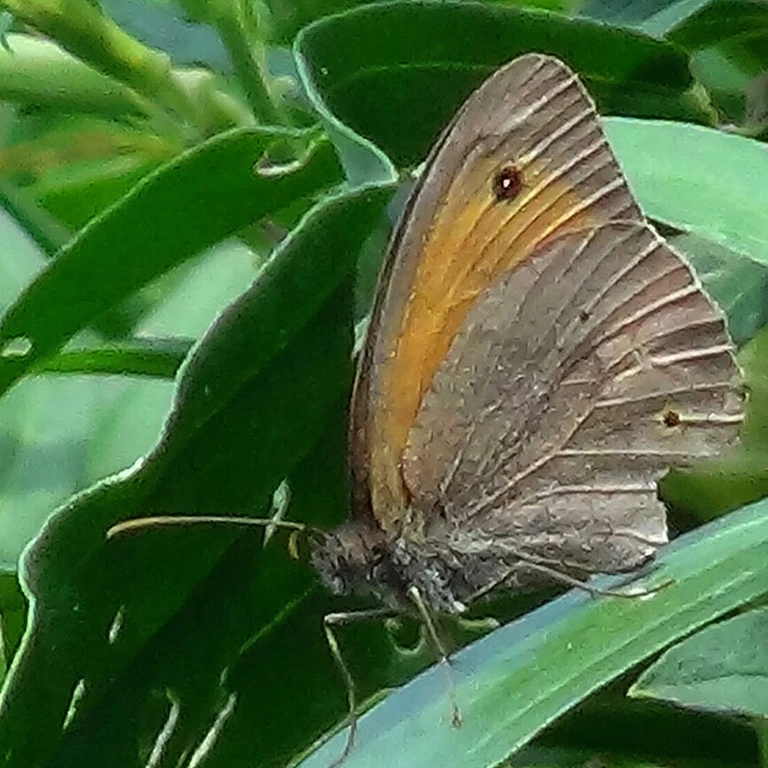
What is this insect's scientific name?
Maniola jurtina
